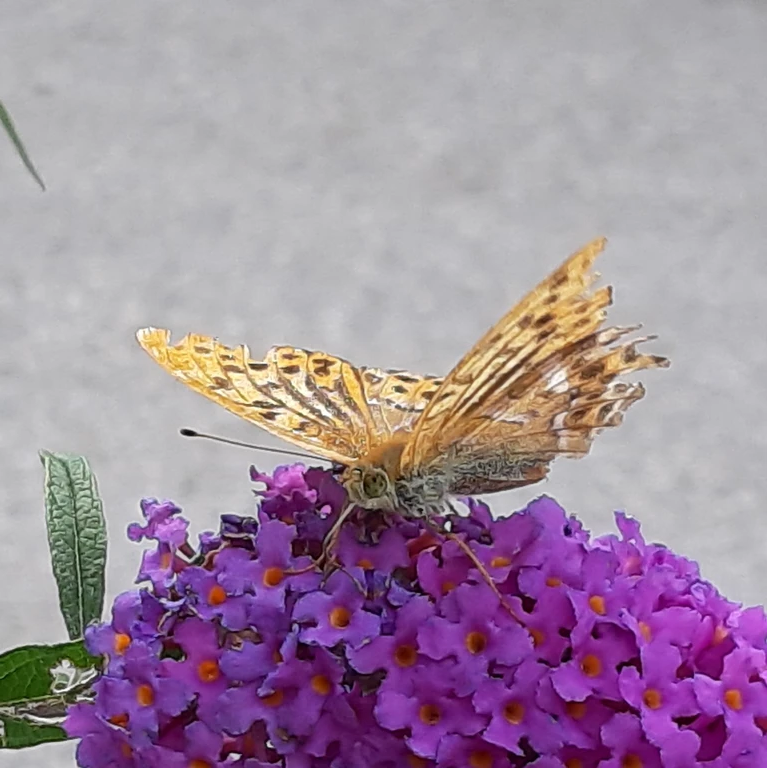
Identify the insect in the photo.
Argynnis paphia
